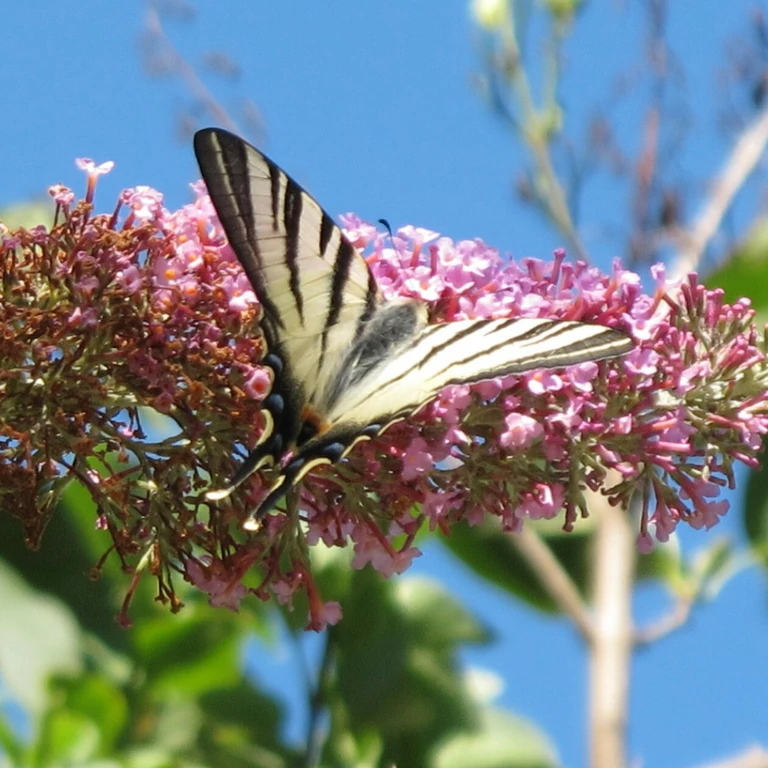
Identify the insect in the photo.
Iphiclides podalirius
